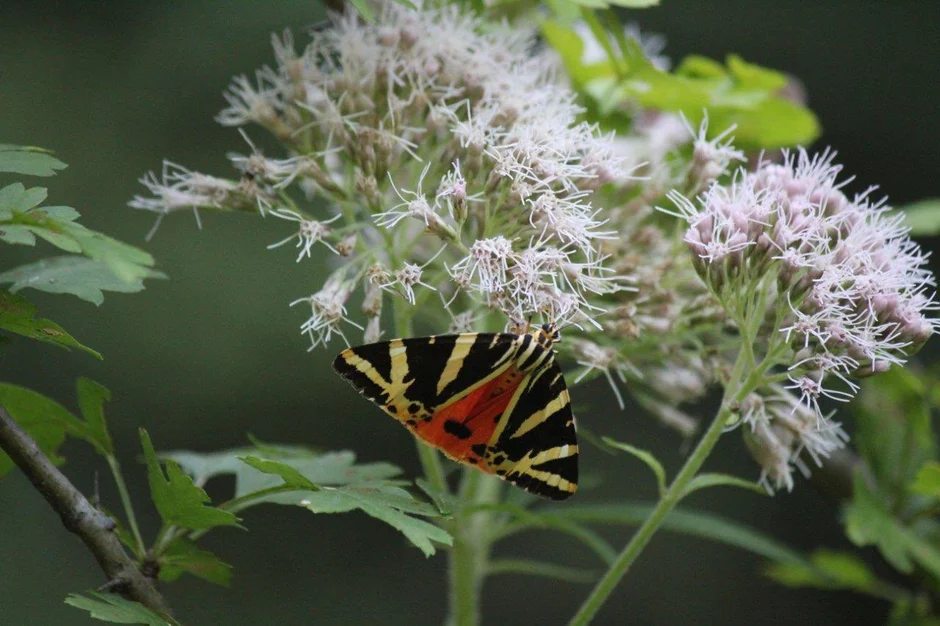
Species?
Euplagia quadripunctaria
